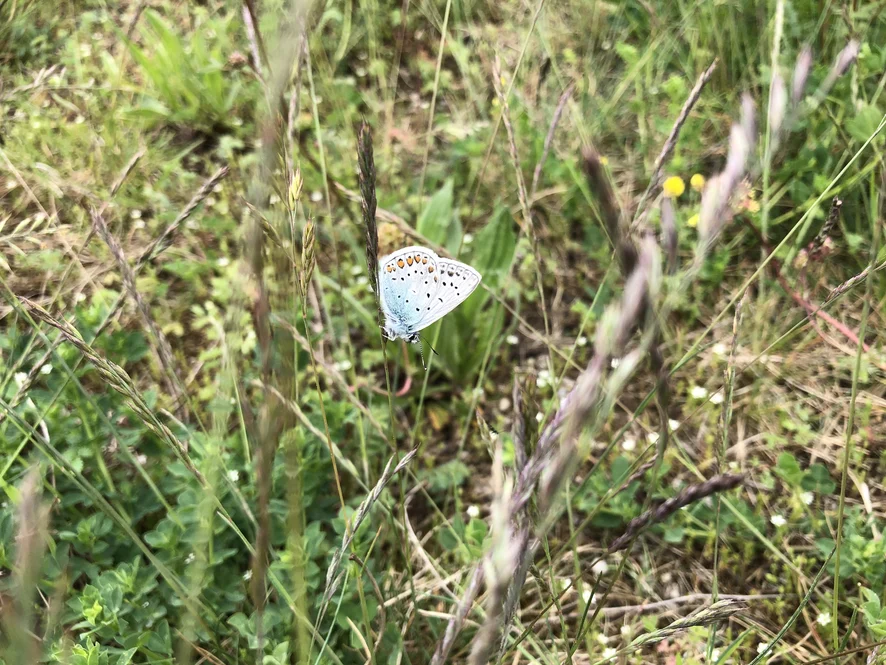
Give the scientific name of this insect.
Polyommatus icarus
